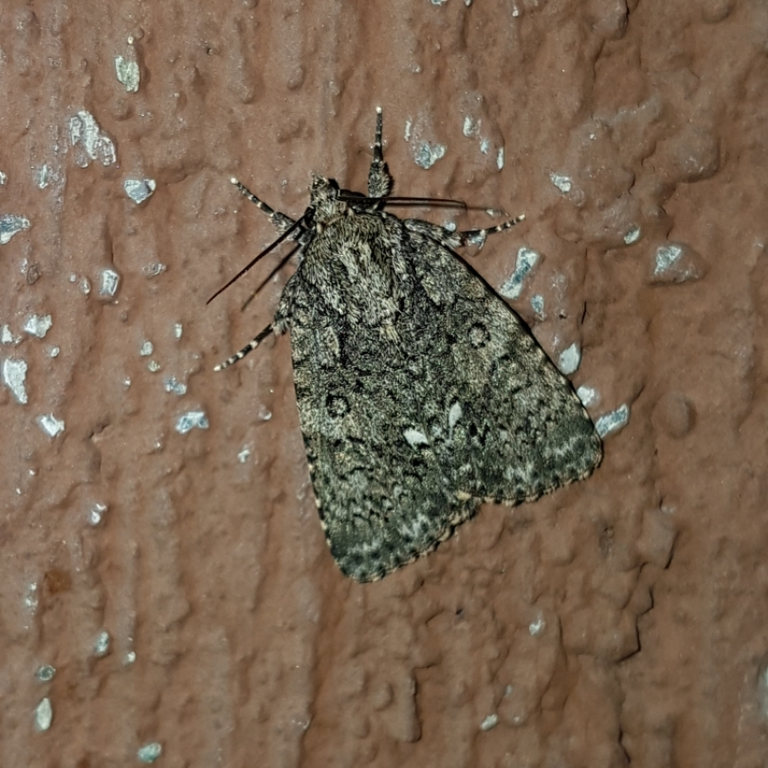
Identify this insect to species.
Acronicta rumicis
